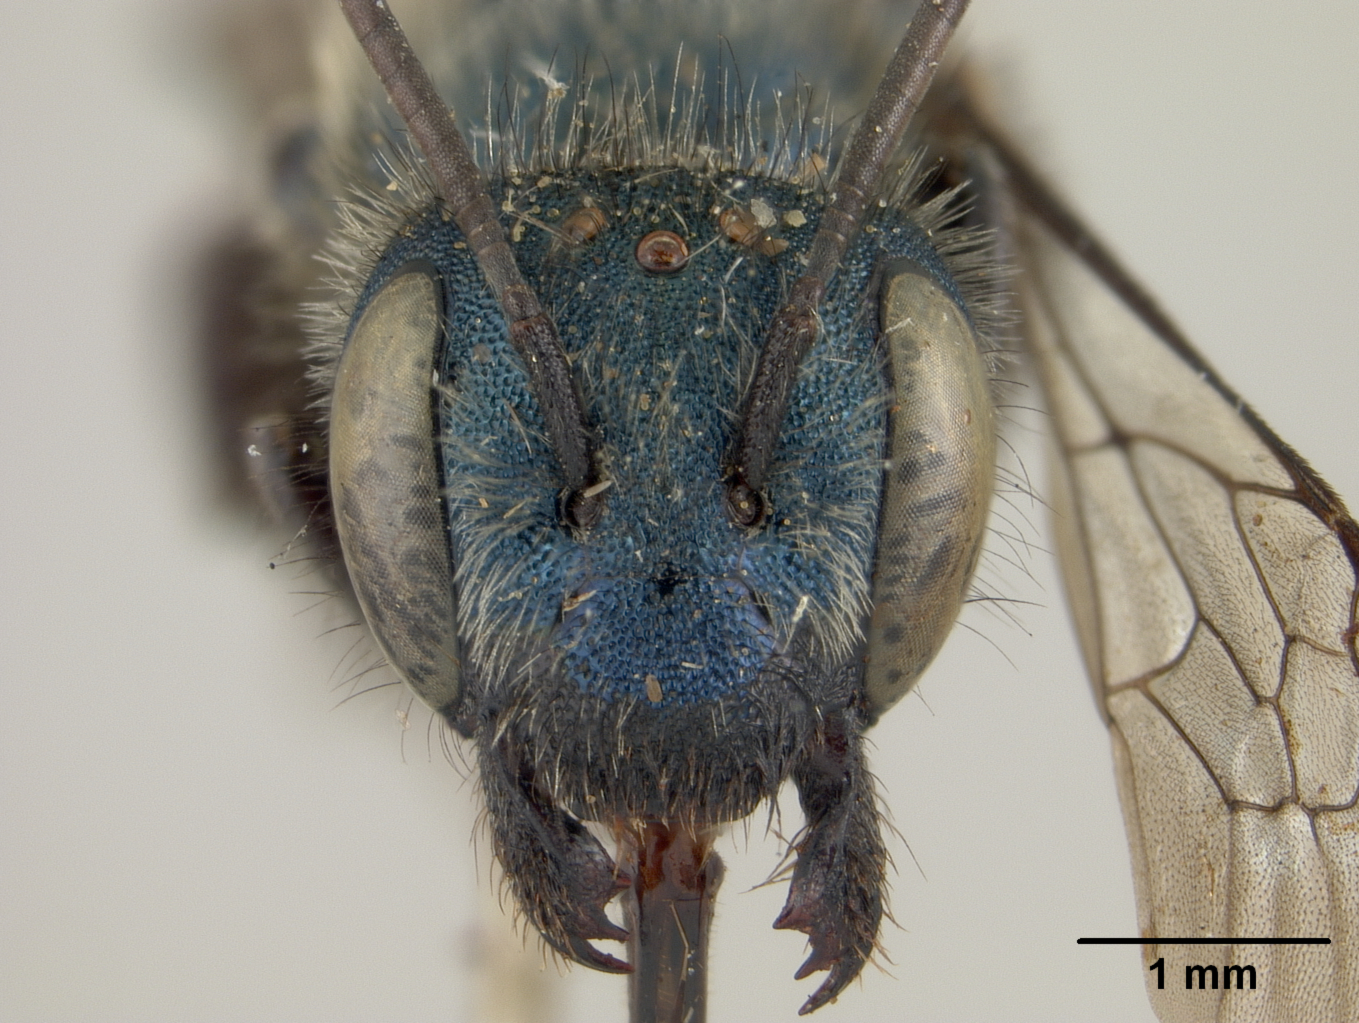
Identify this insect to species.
Osmia melanopleura
